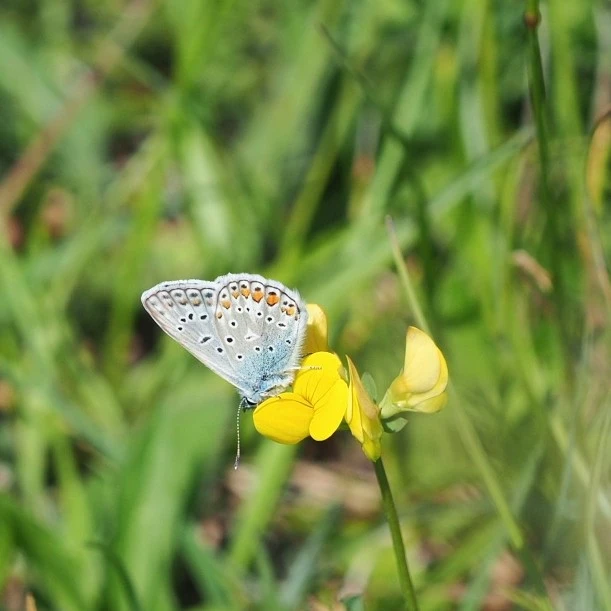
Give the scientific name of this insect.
Polyommatus icarus
